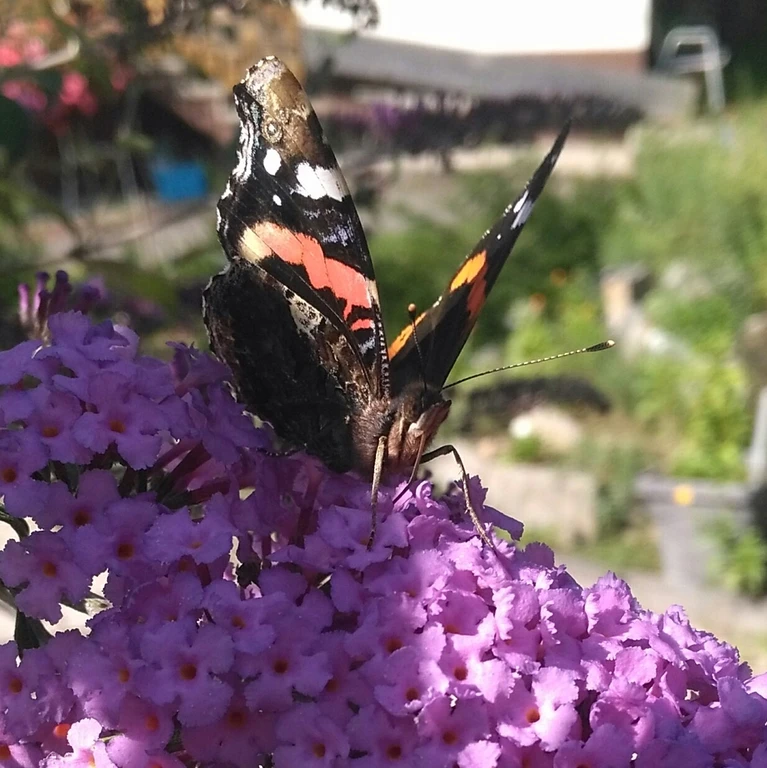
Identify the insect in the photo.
Vanessa atalanta
